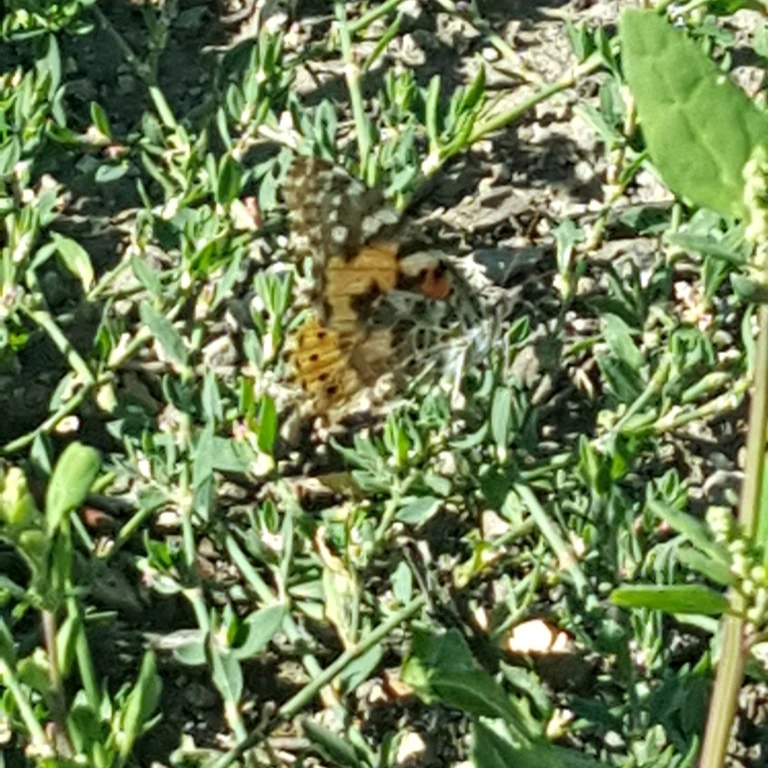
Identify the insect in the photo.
Vanessa cardui
